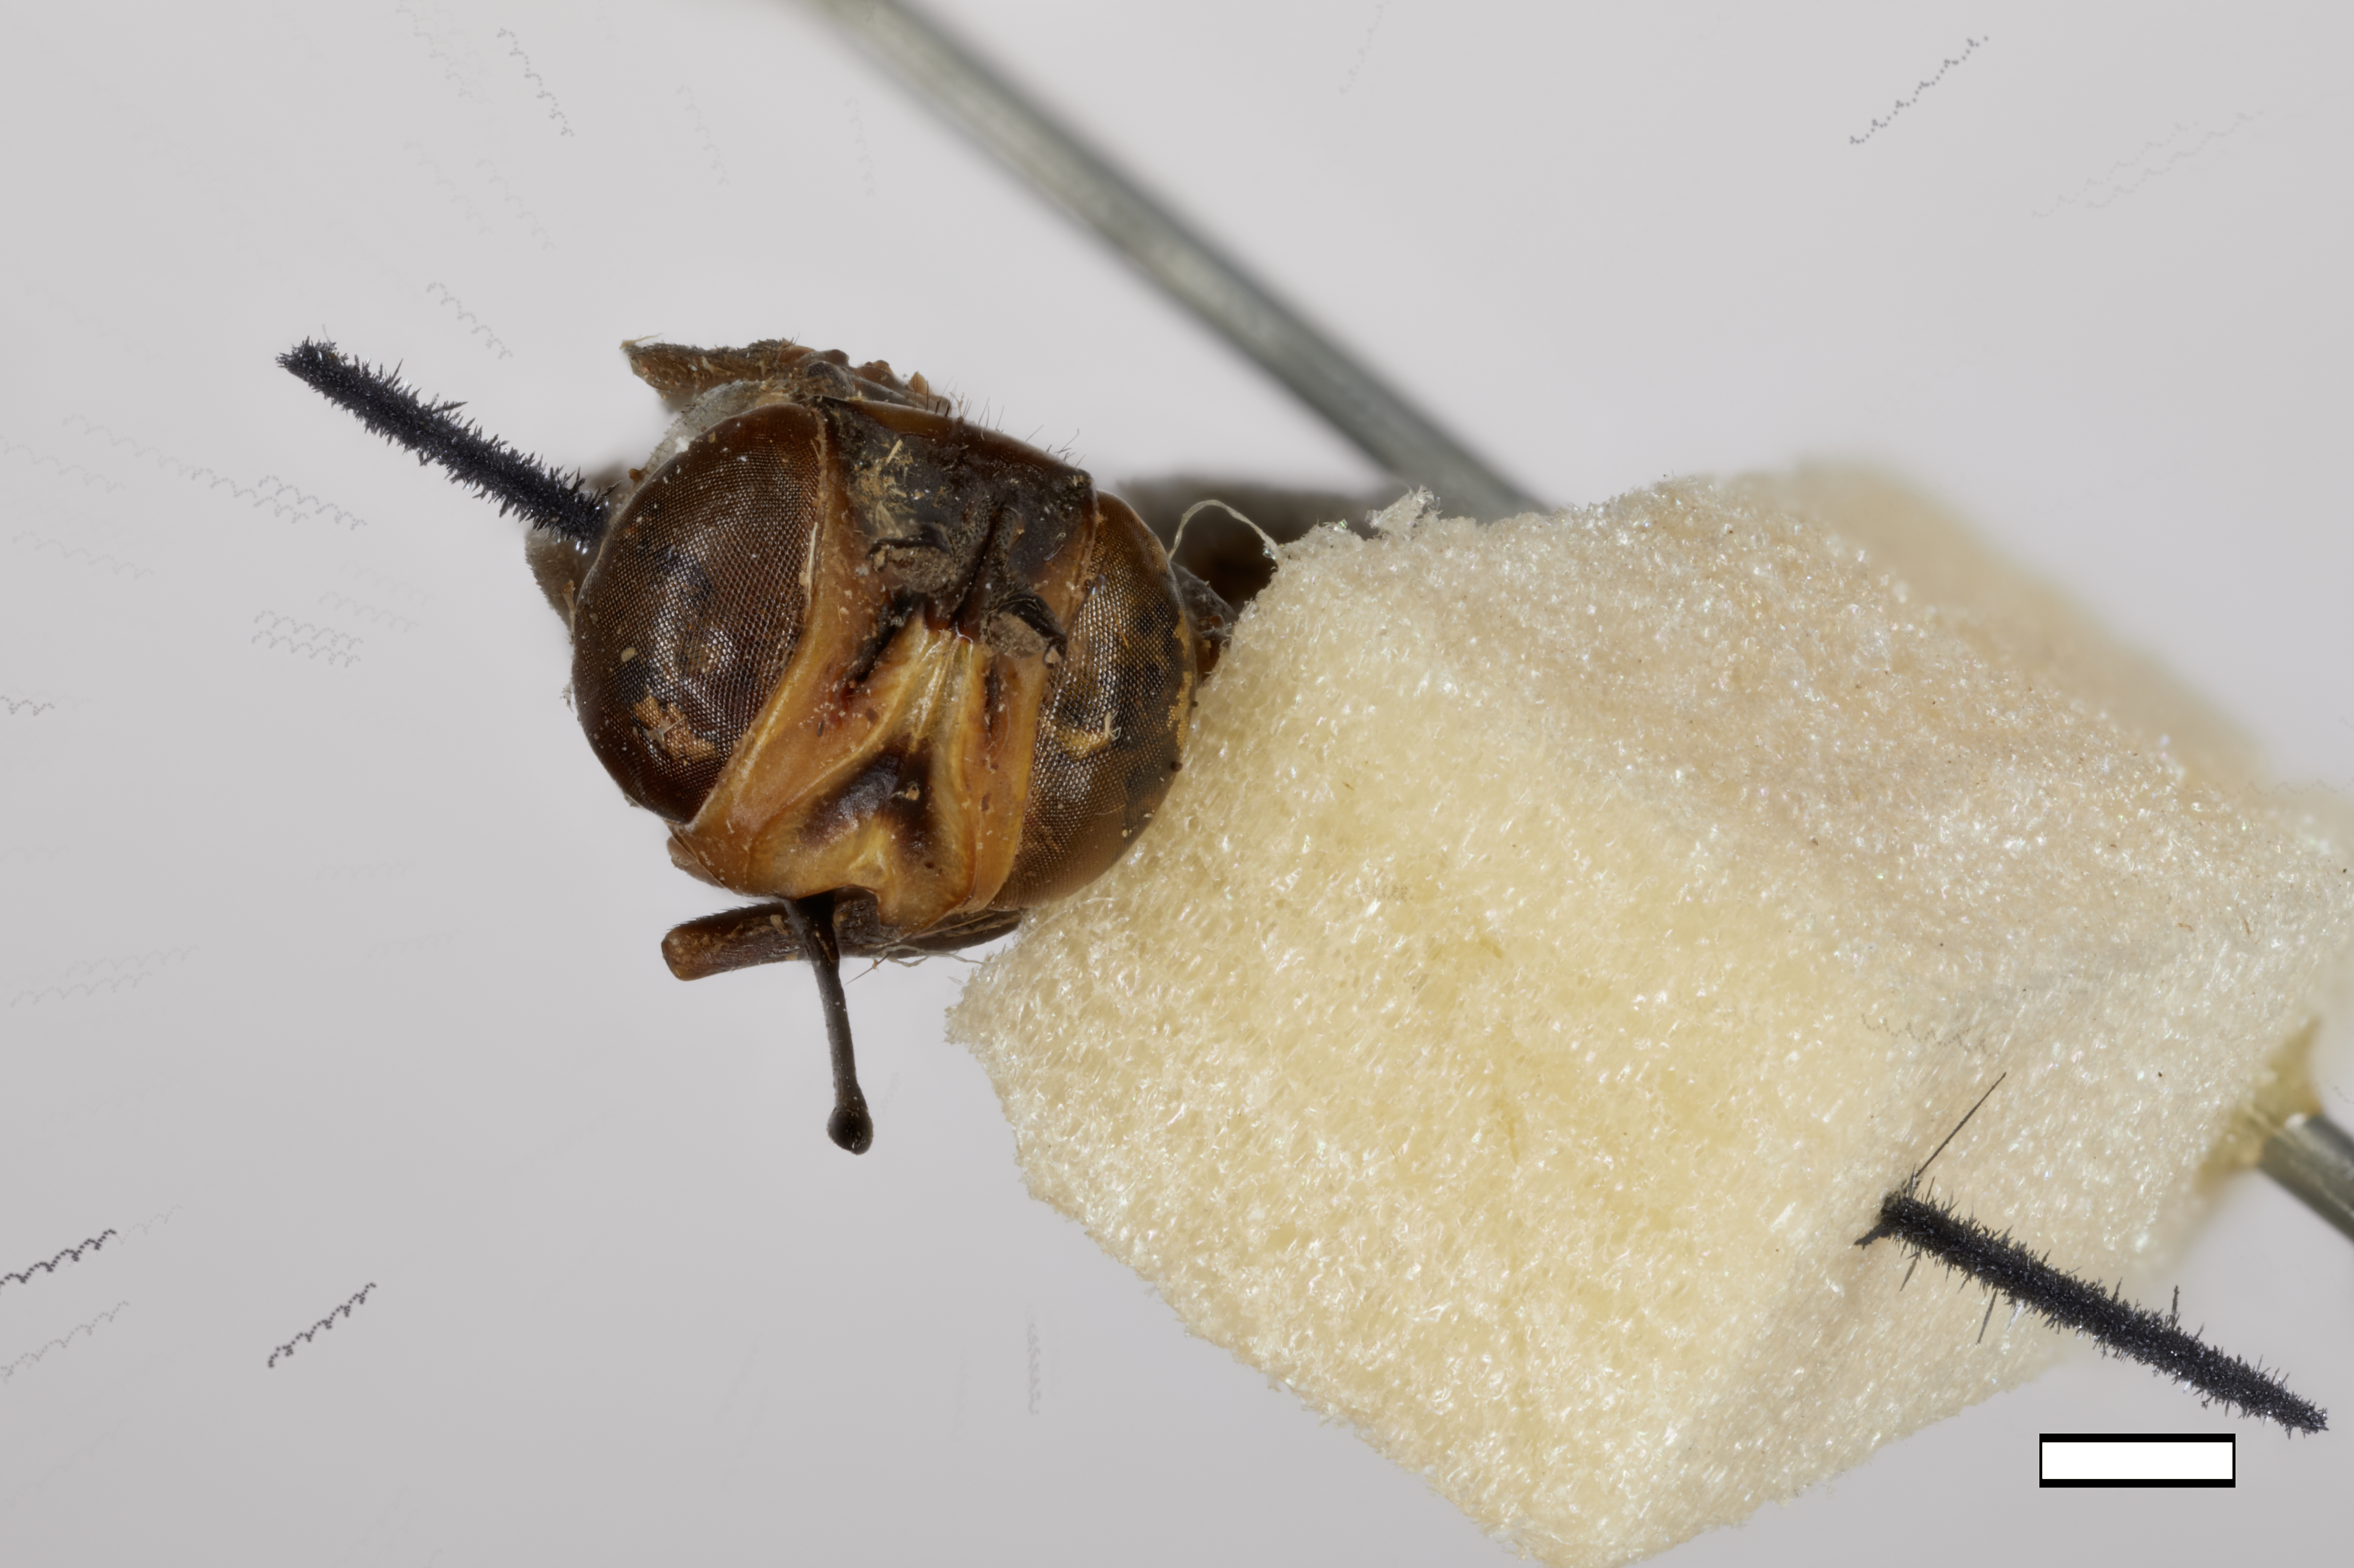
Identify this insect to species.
Physocephala aterrima
